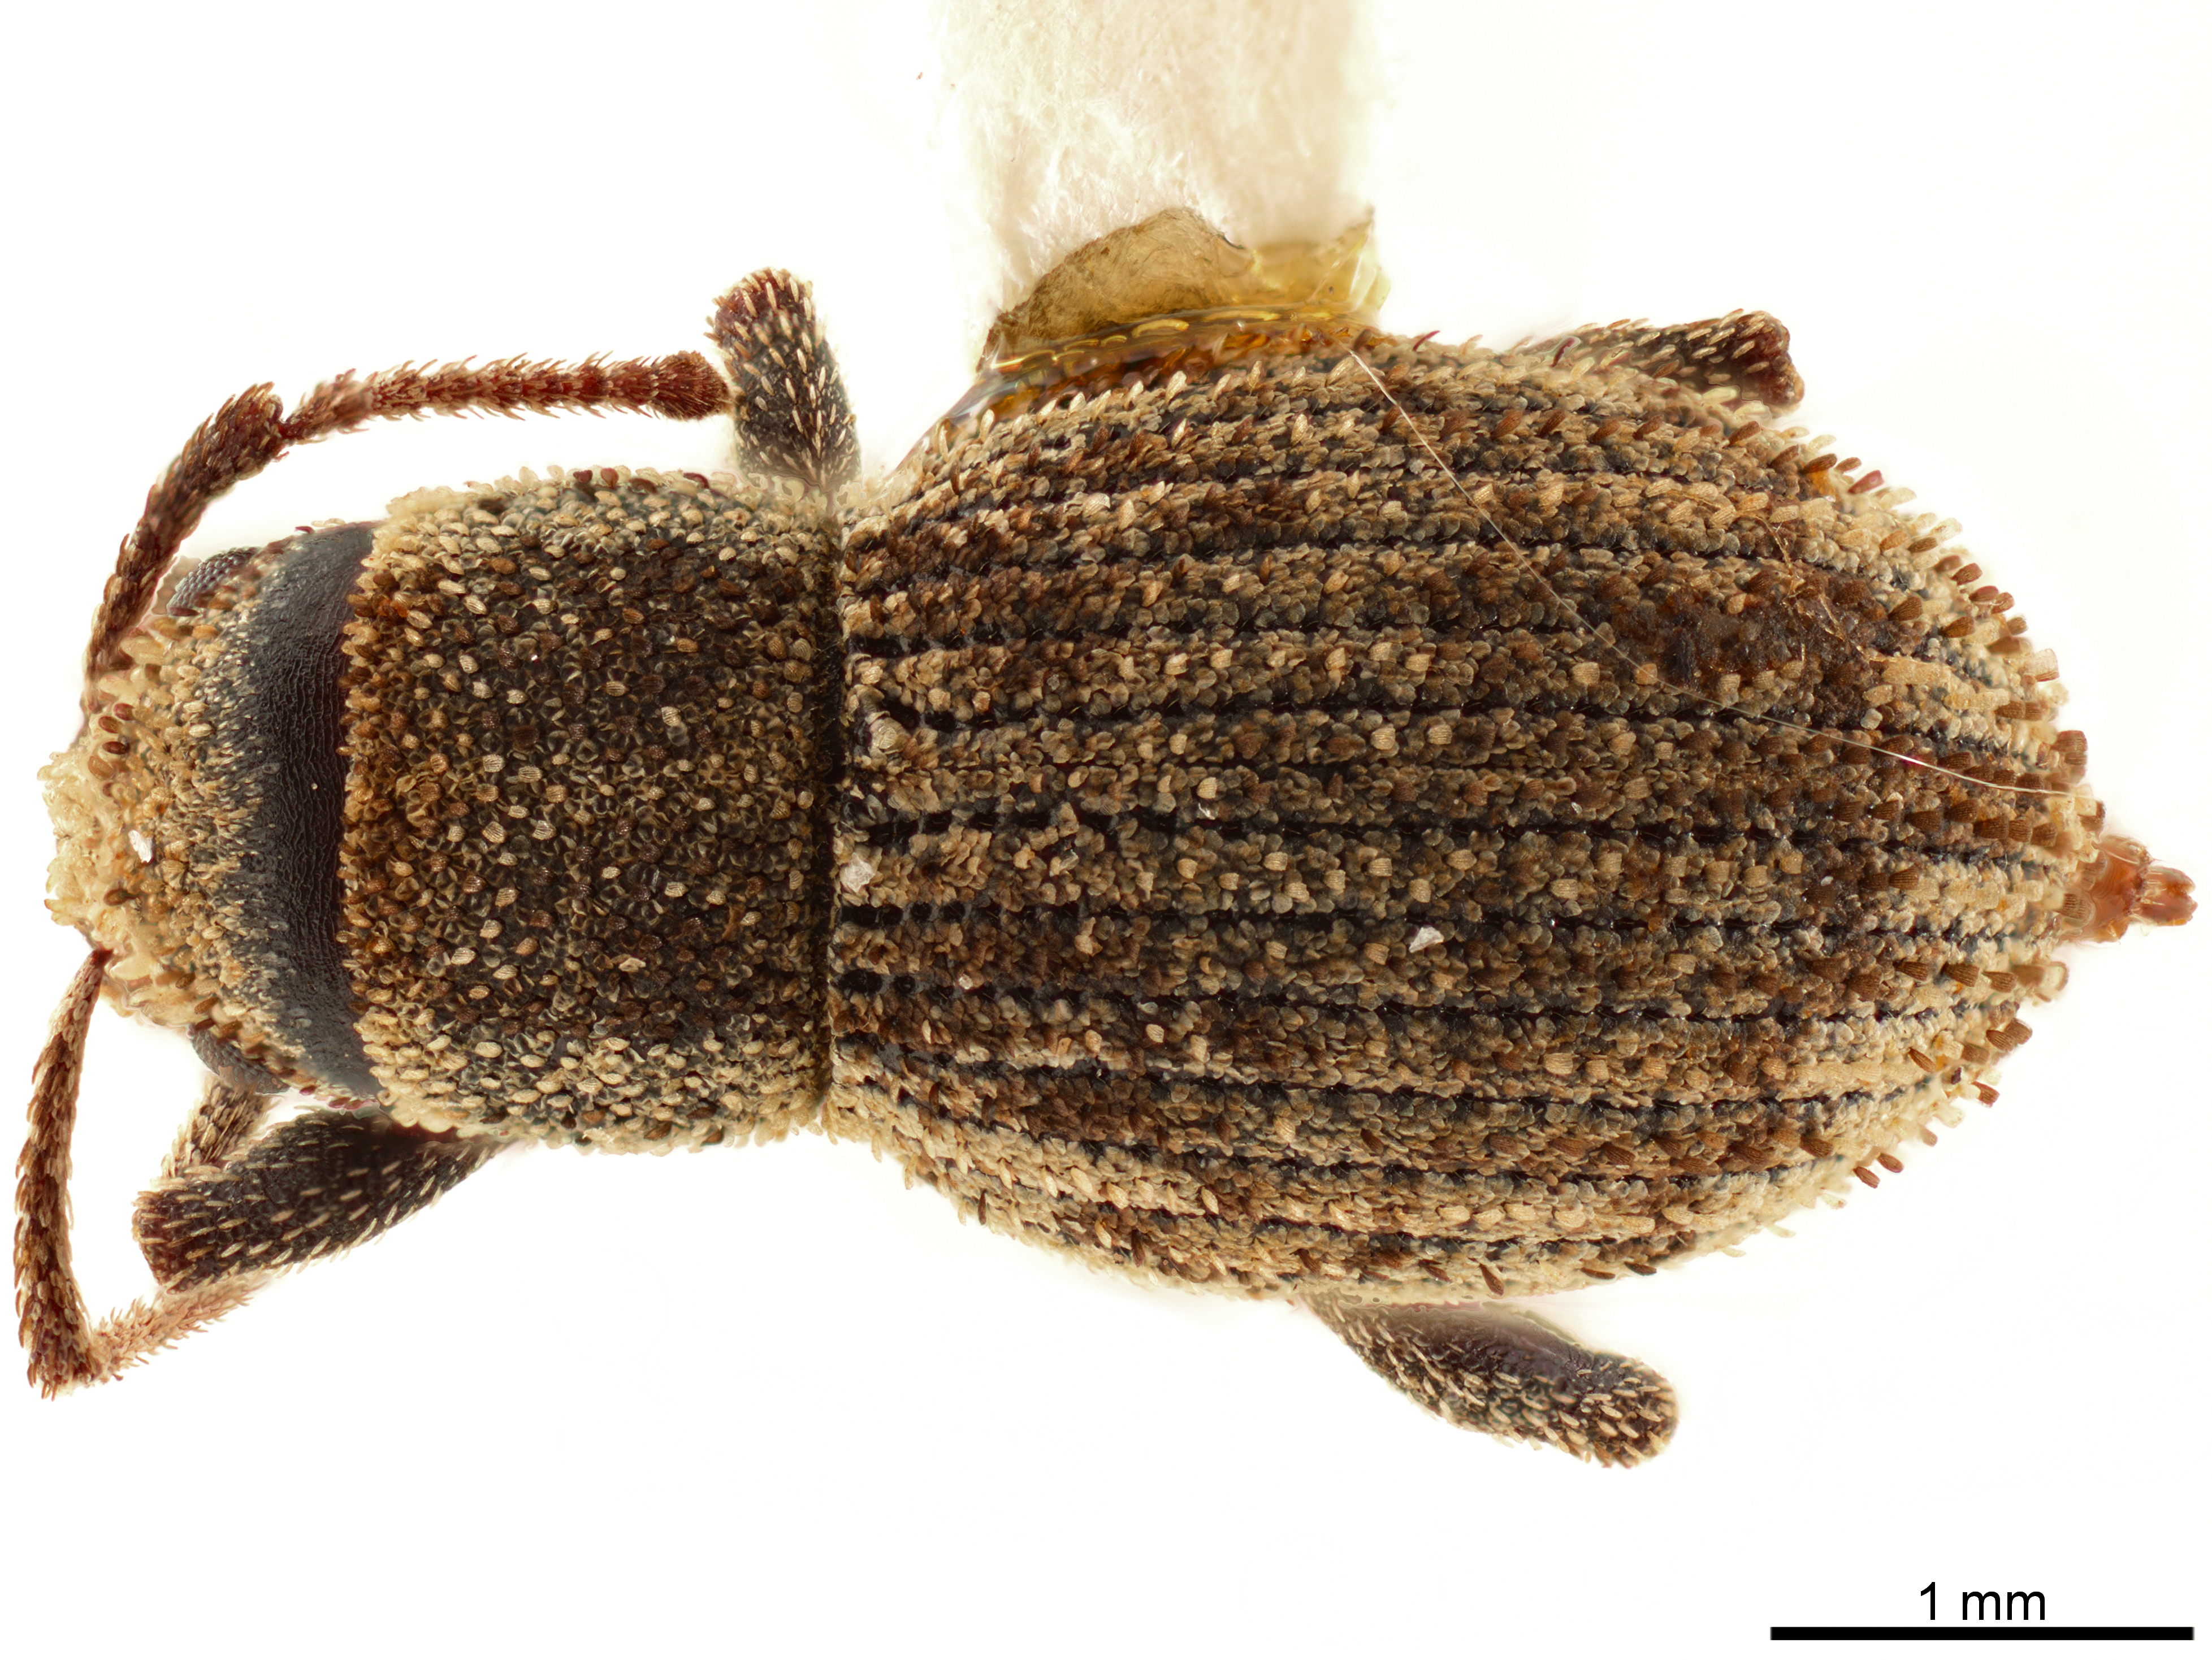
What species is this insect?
Aragnomus griseus
